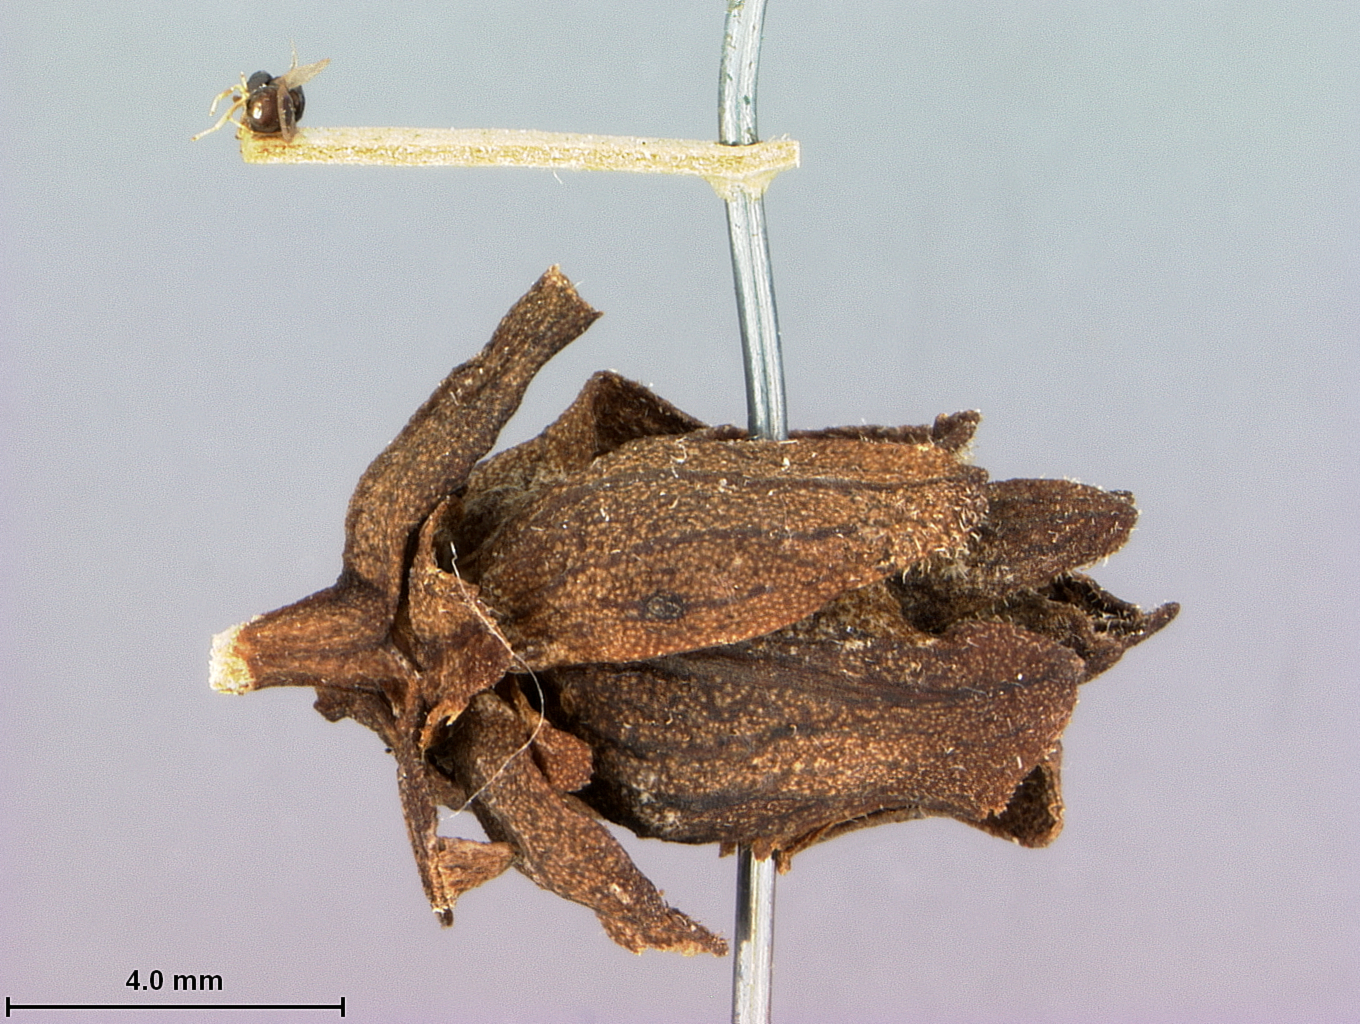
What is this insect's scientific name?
Rileya cecidomyiae
